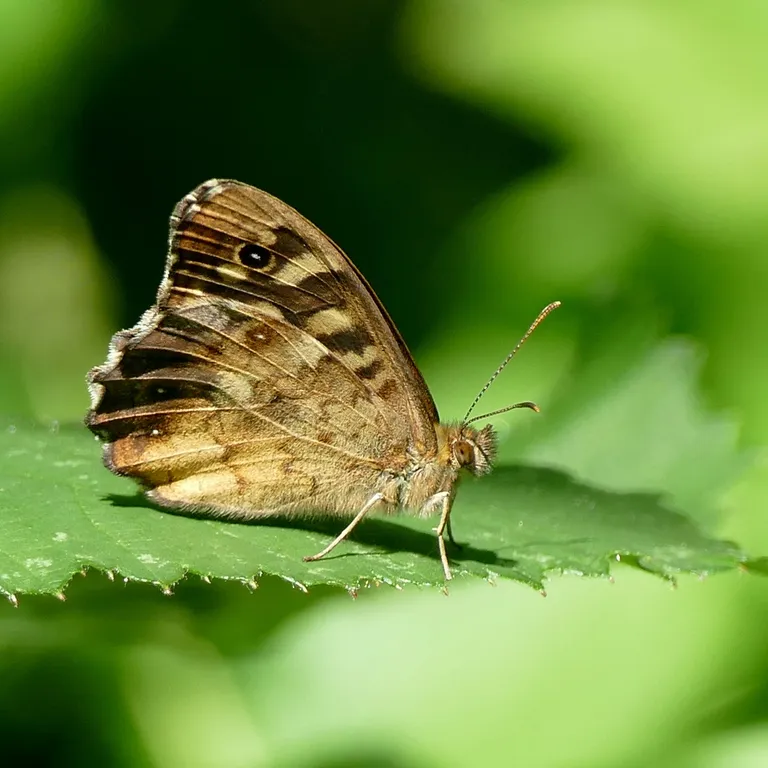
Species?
Pararge aegeria
